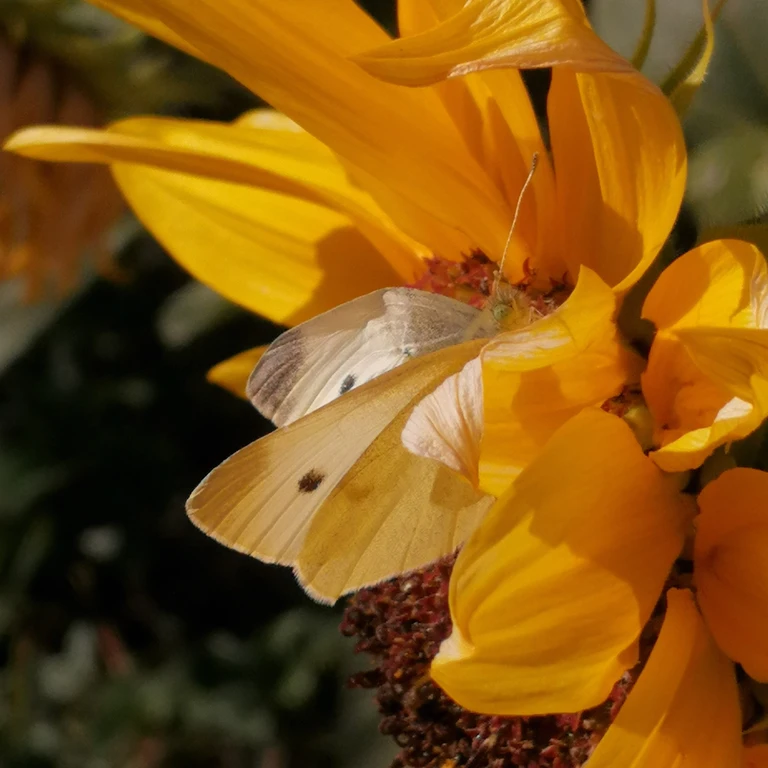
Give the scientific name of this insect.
Pieris rapae
